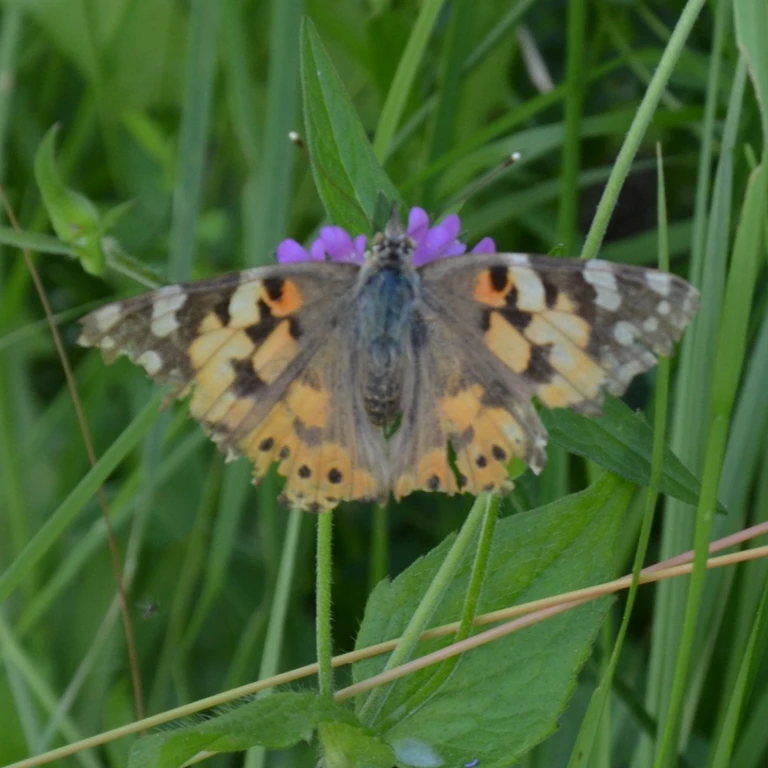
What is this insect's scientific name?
Vanessa cardui
